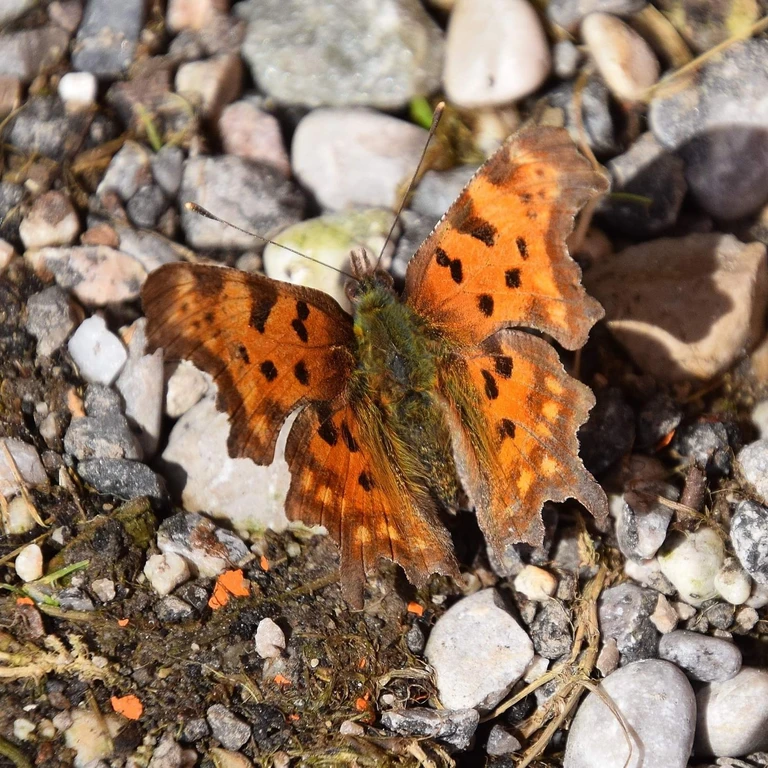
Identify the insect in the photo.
Polygonia c-album
